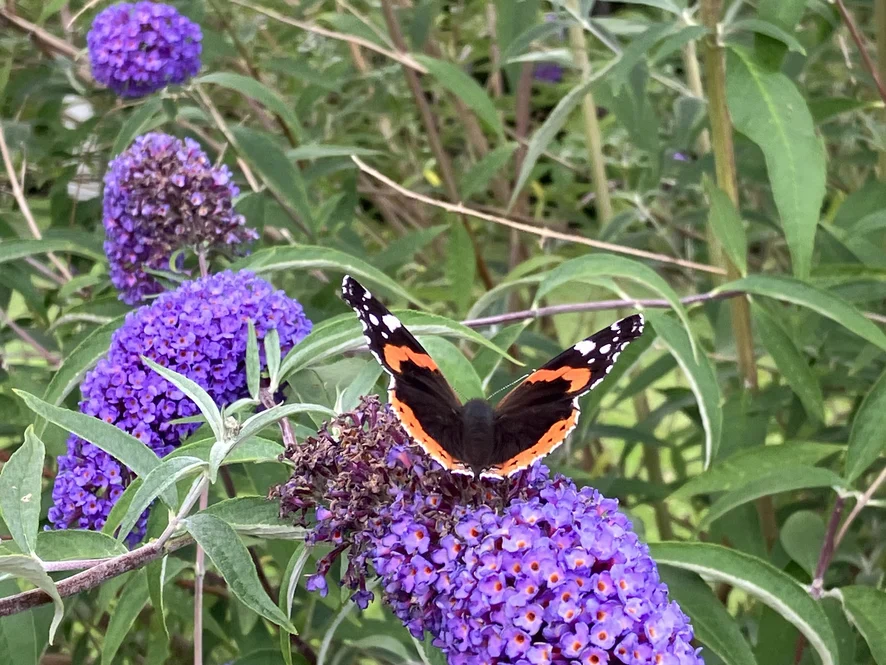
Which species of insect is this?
Vanessa atalanta
